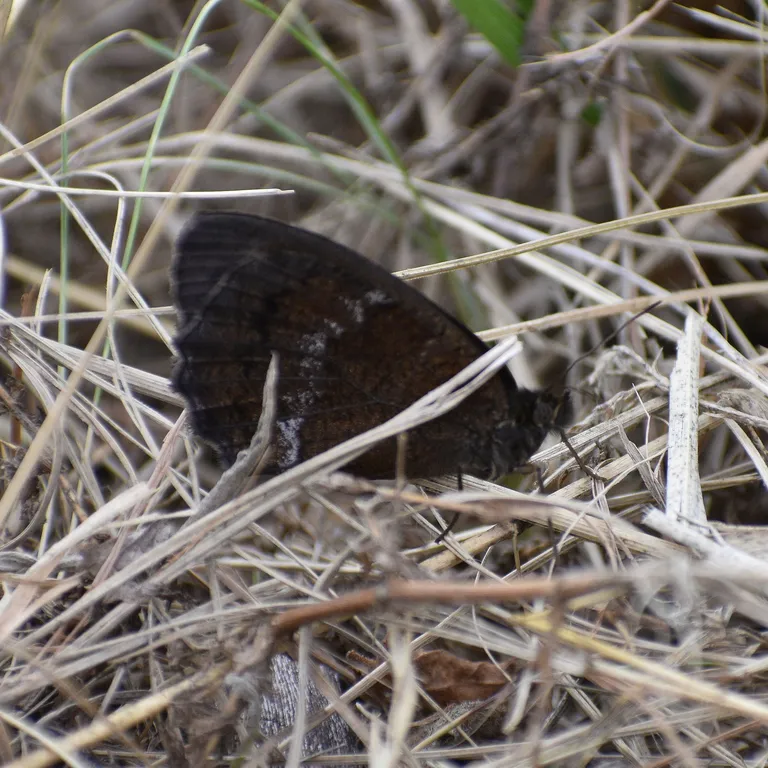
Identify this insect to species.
Minois dryas
